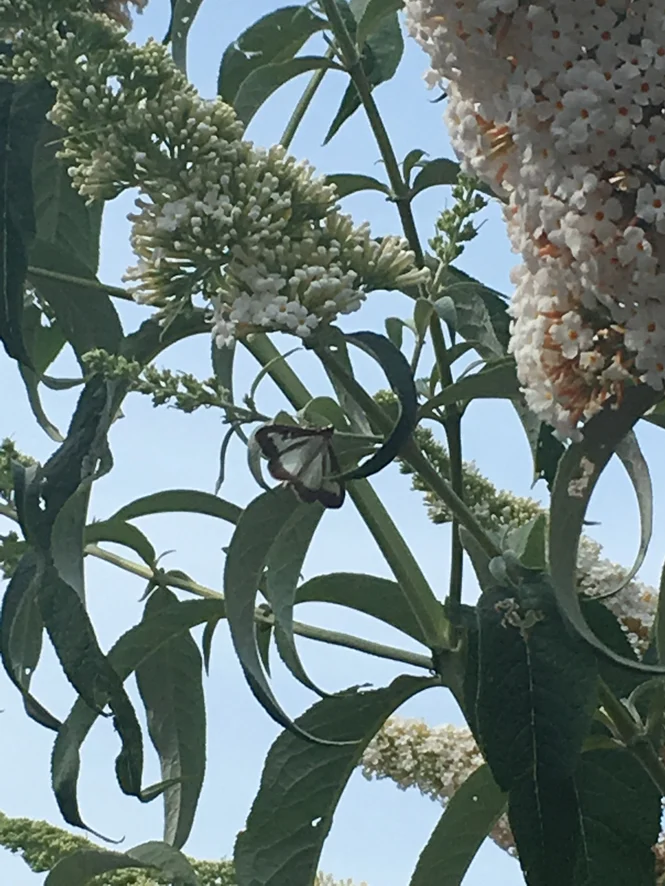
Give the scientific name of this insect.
Cydalima perspectalis
